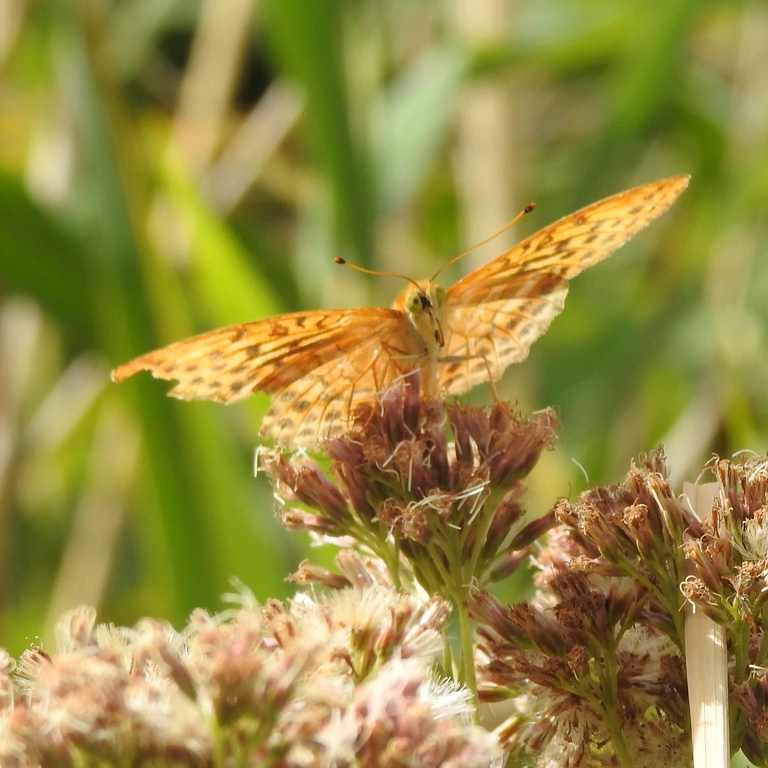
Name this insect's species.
Argynnis paphia
